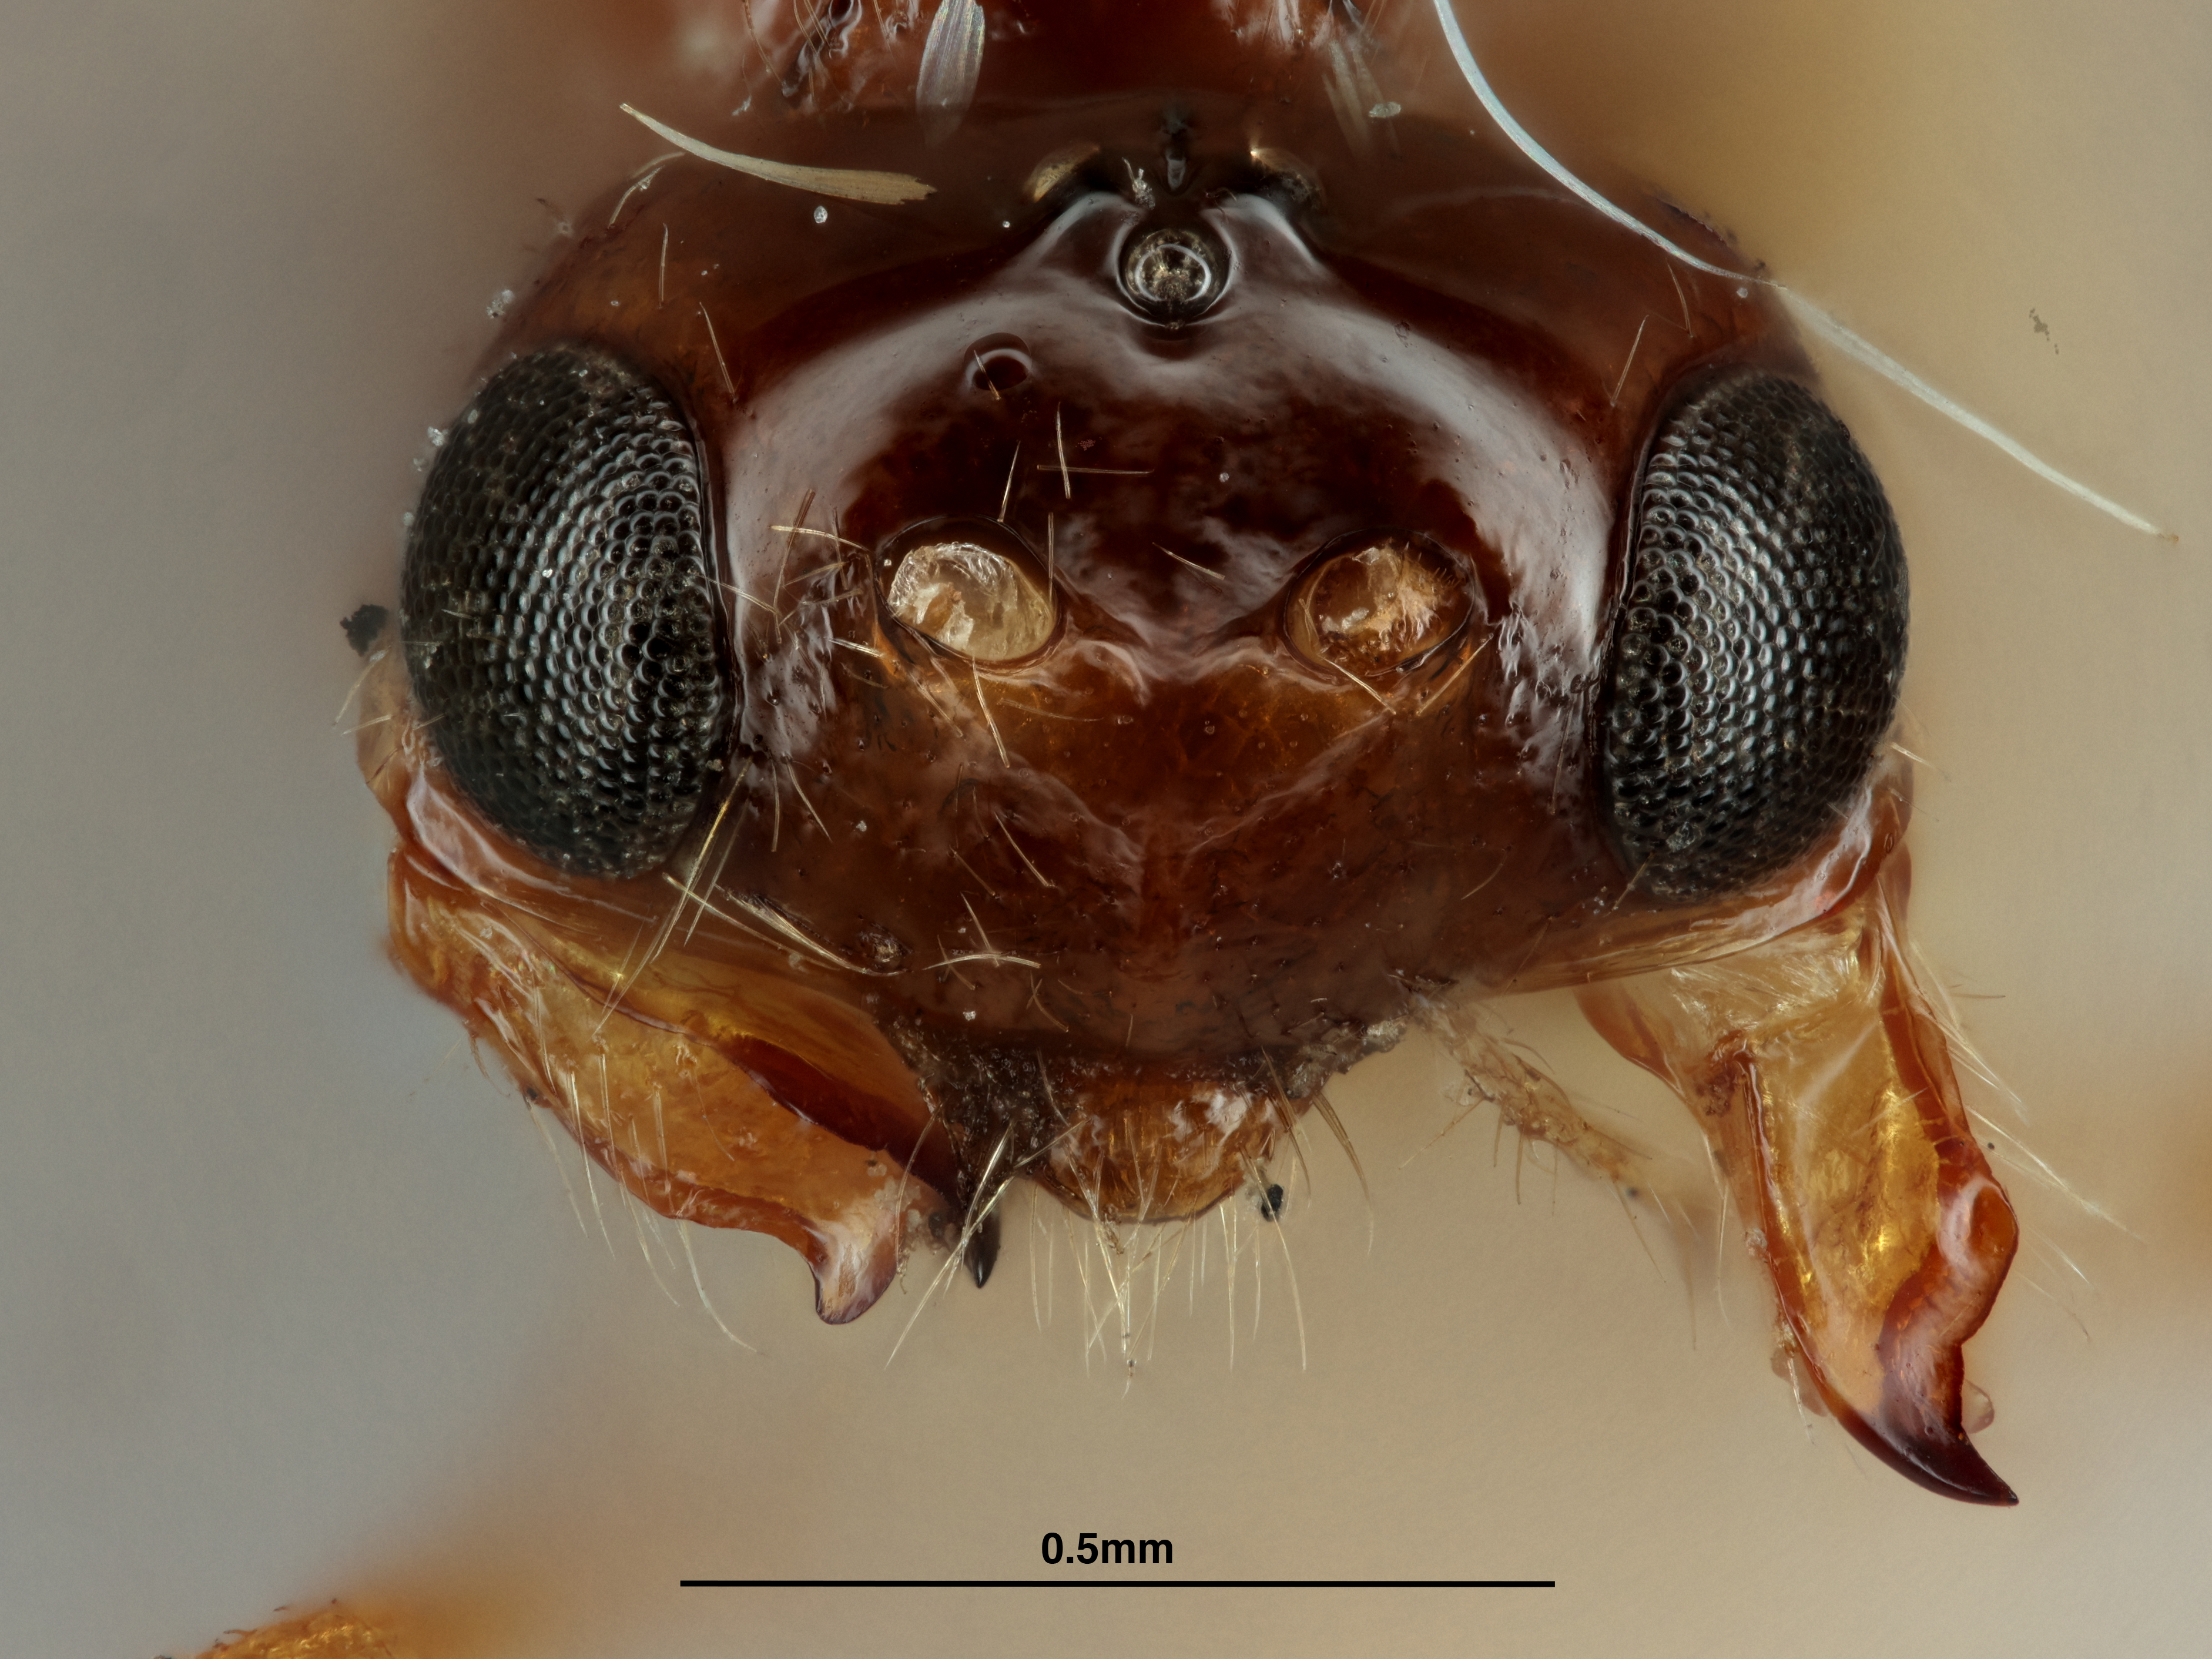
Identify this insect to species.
Phaenocarpa leptura
